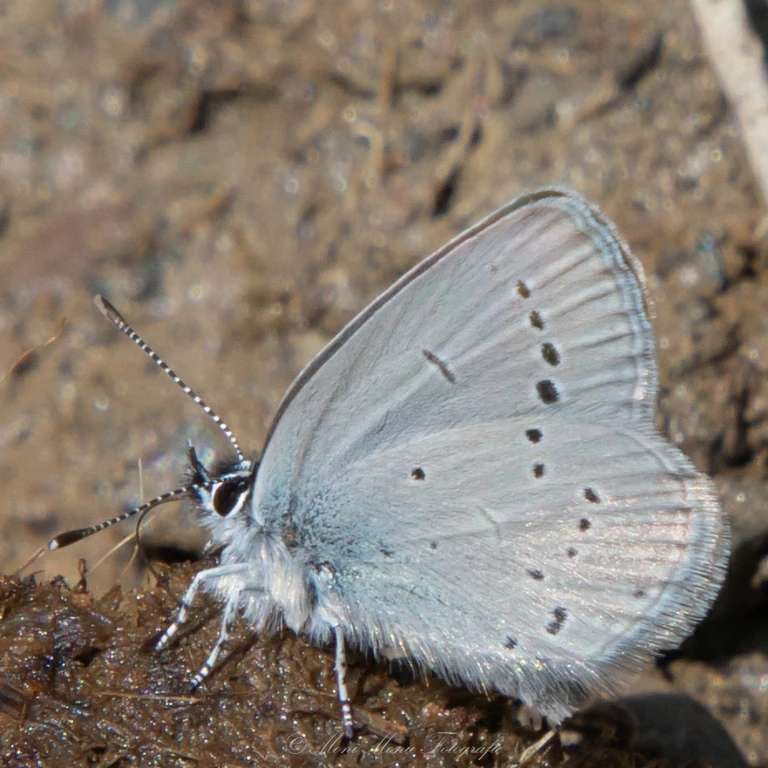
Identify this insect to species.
Cupido minimus
